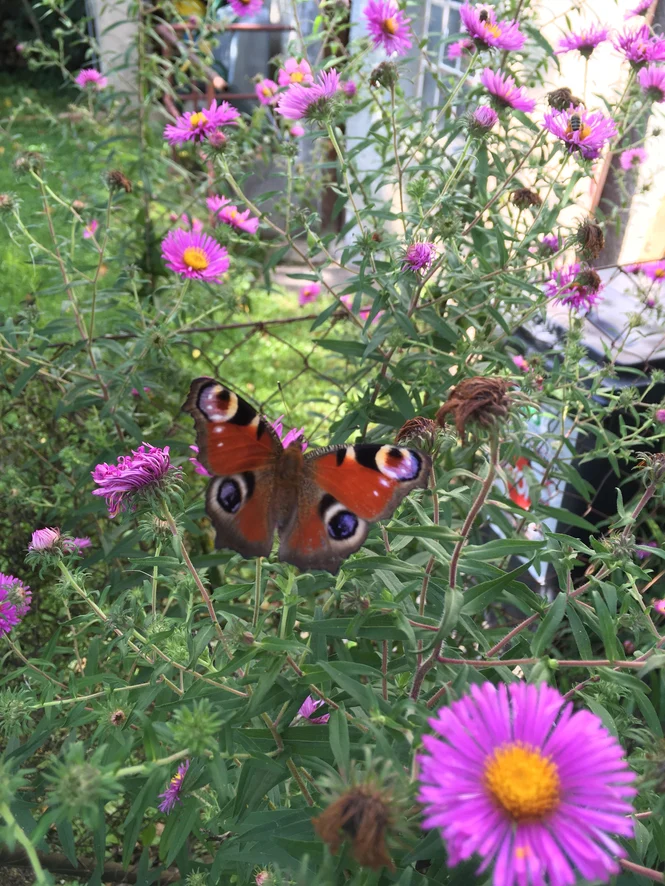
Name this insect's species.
Aglais io
